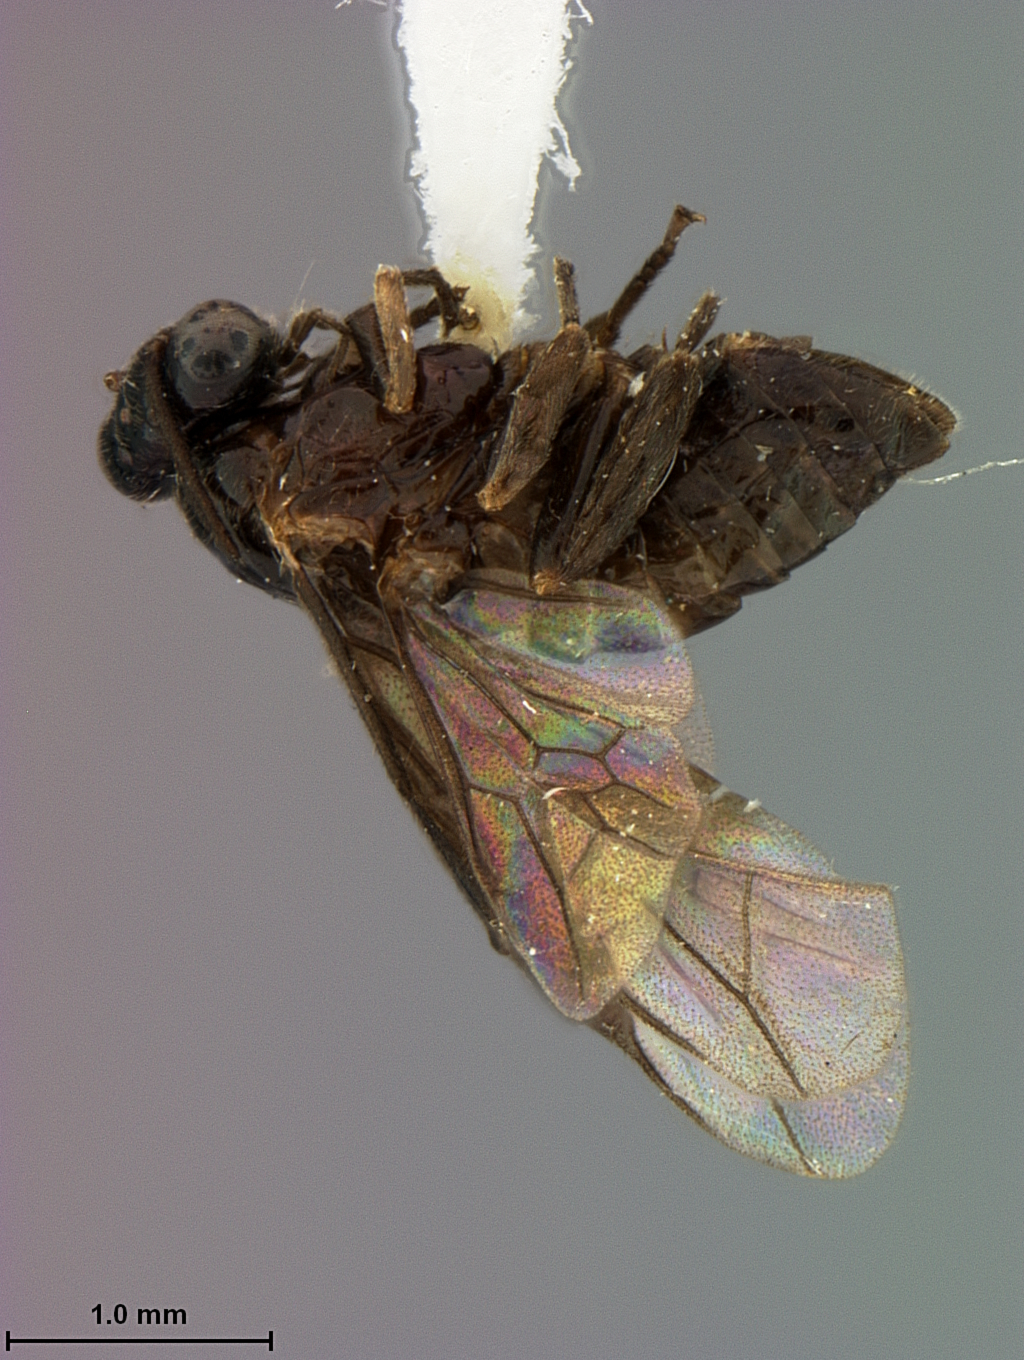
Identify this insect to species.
Atomacera mina
